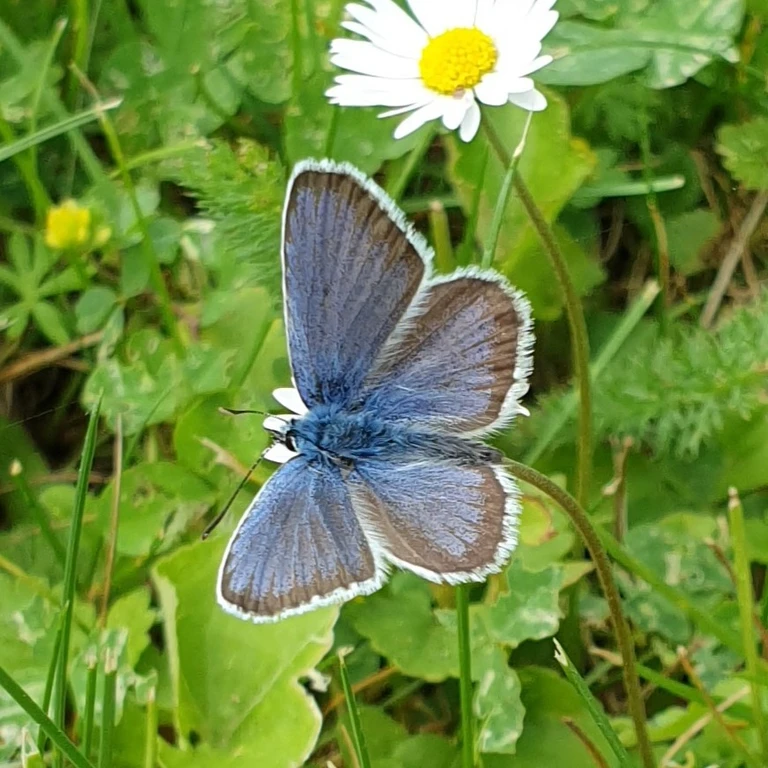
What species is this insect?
Plebejus argus
